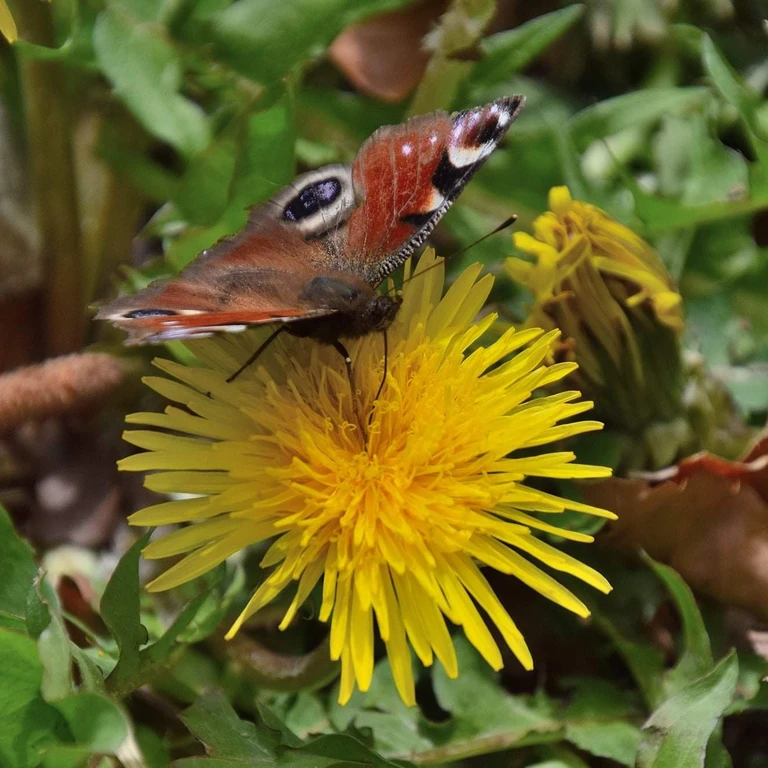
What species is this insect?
Aglais io
